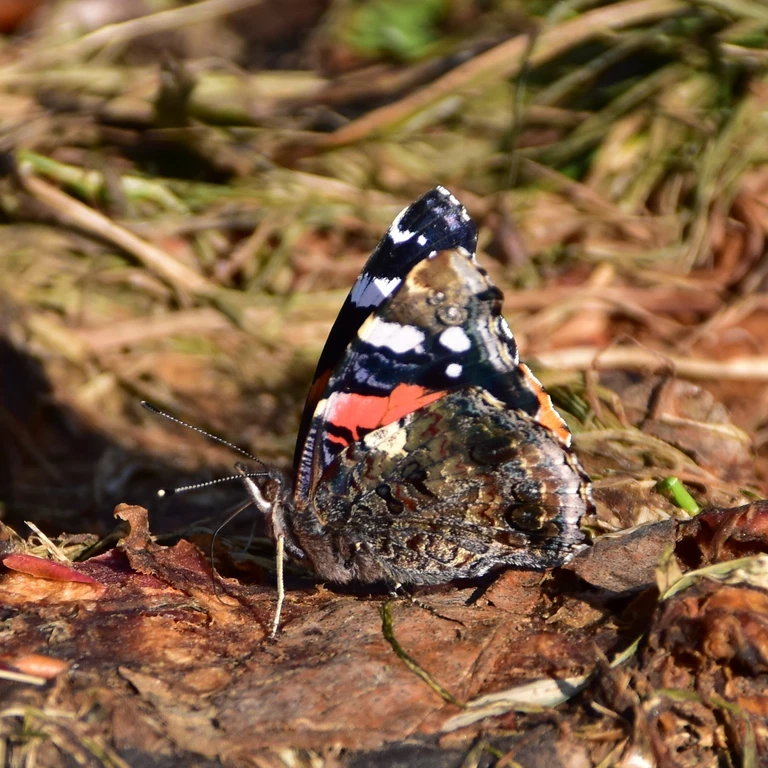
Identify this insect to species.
Vanessa atalanta
